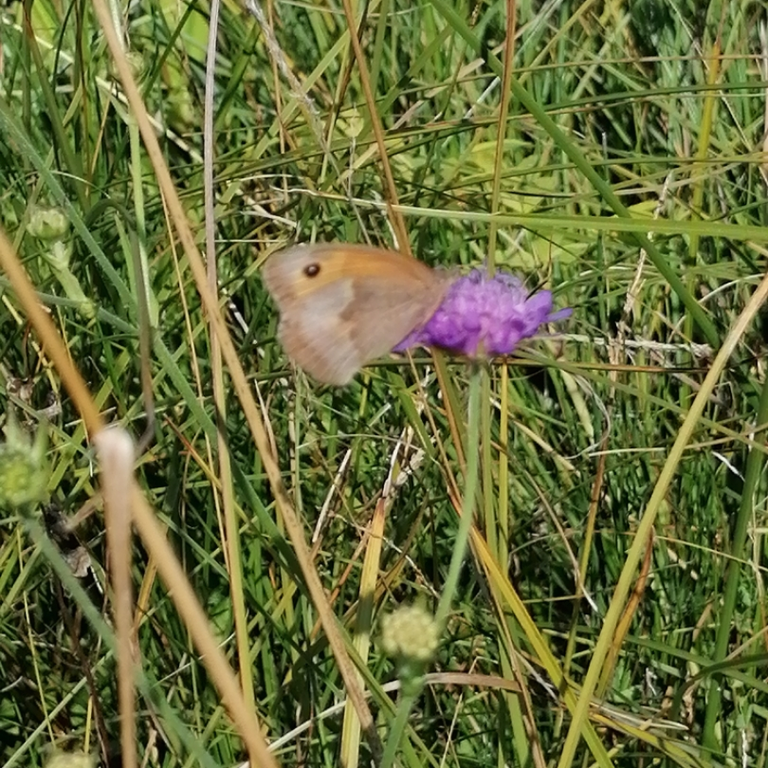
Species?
Maniola jurtina
